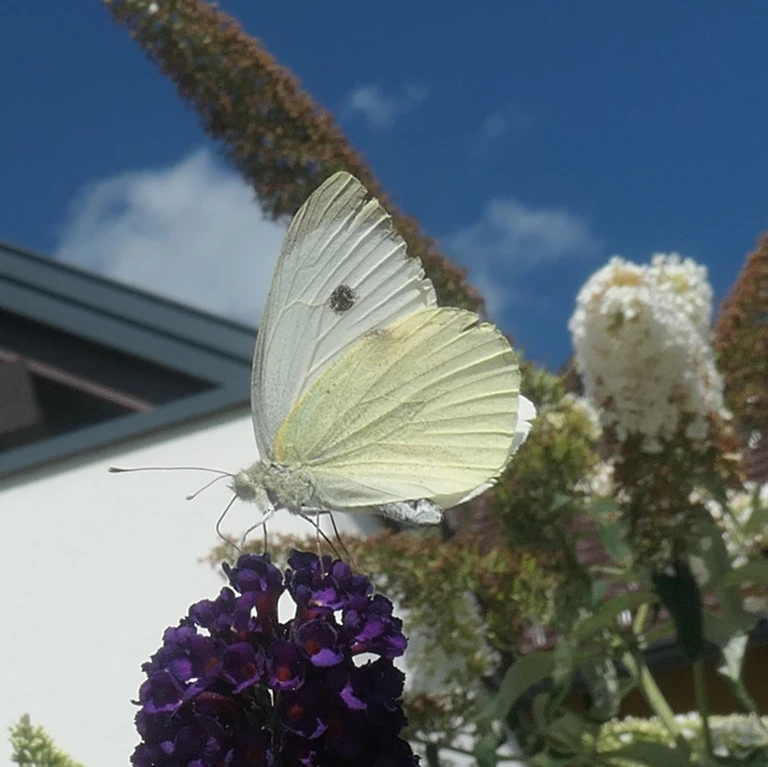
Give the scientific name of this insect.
Pieris brassicae
